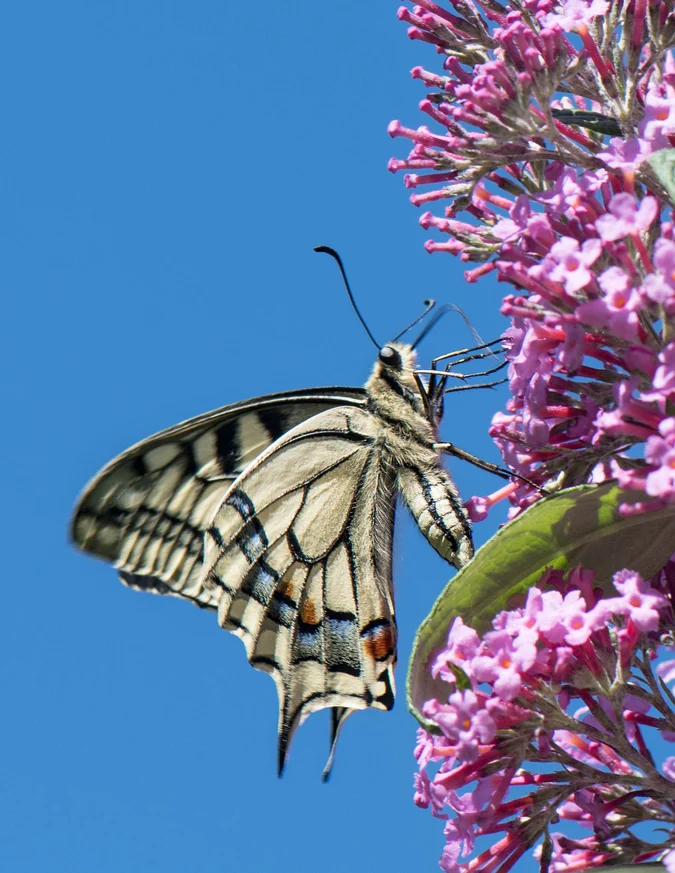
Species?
Papilio machaon
